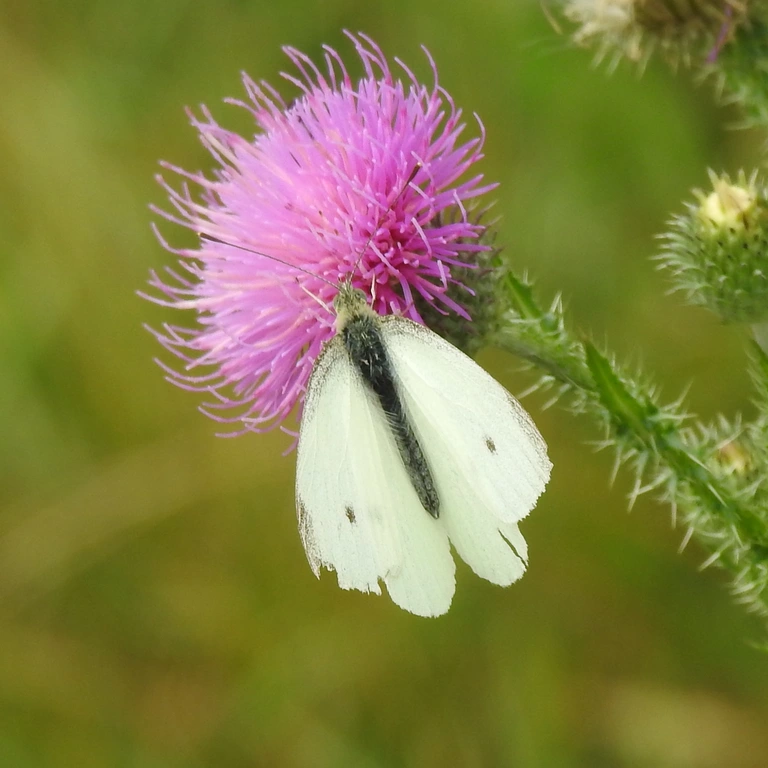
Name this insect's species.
Pieris rapae
